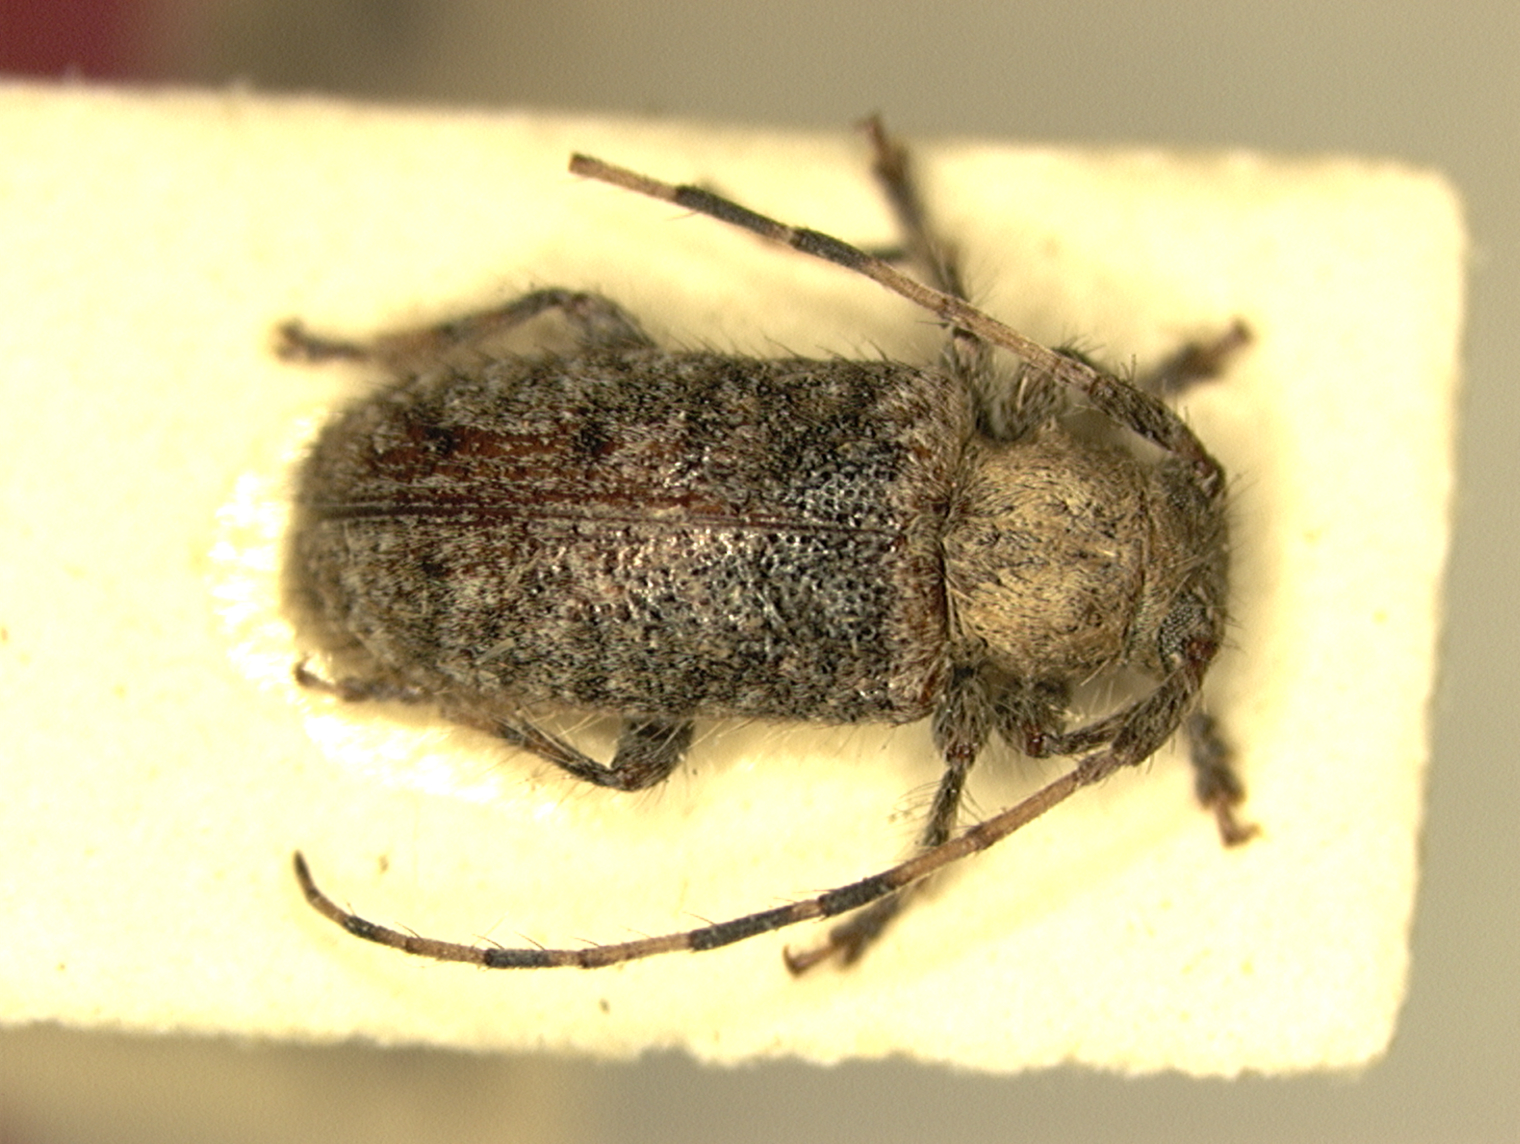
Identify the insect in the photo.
Estola basiflava
